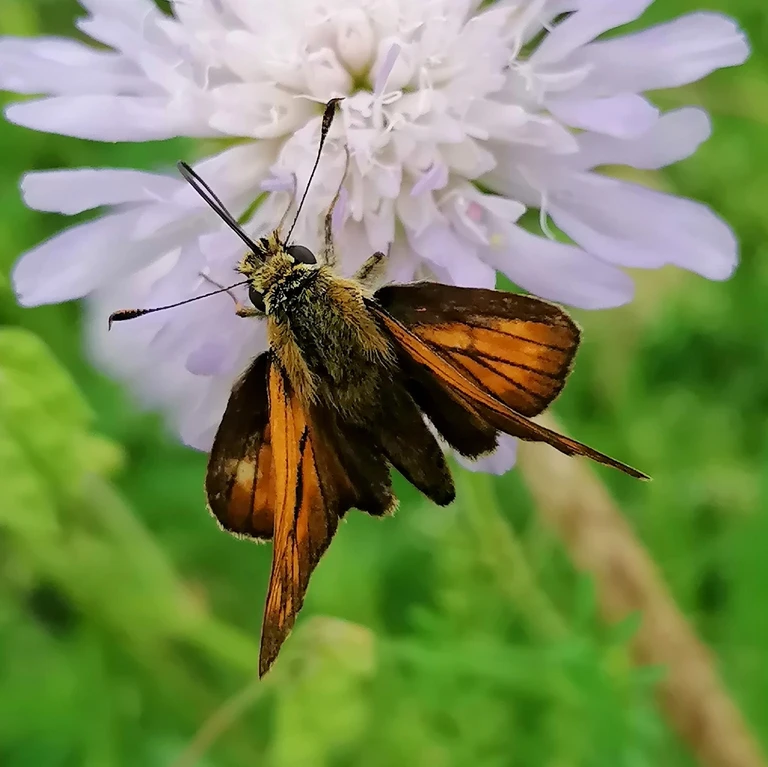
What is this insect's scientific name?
Ochlodes sylvanus (also Ochlodes venata)
